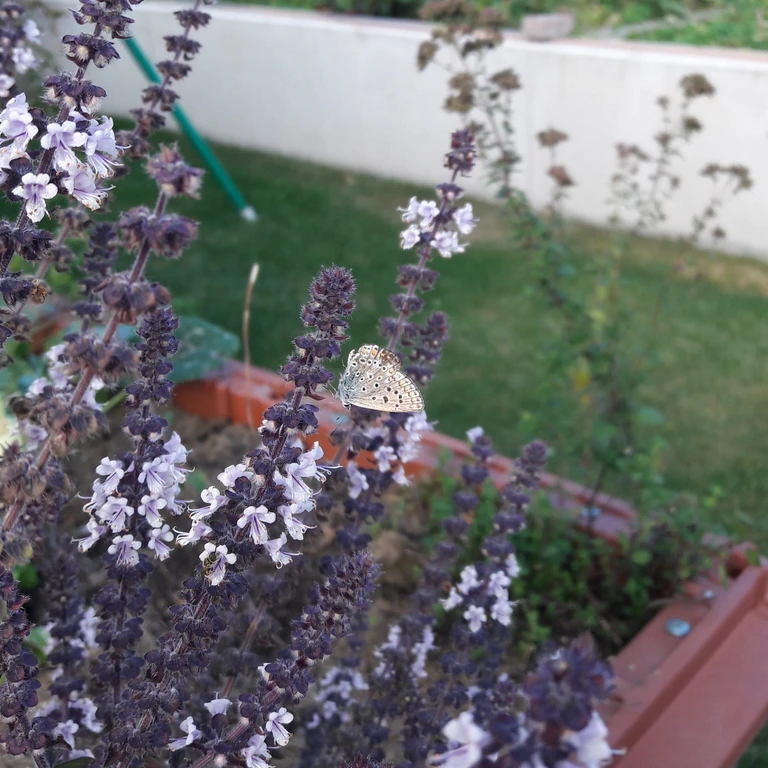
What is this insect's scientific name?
Polyommatus icarus
